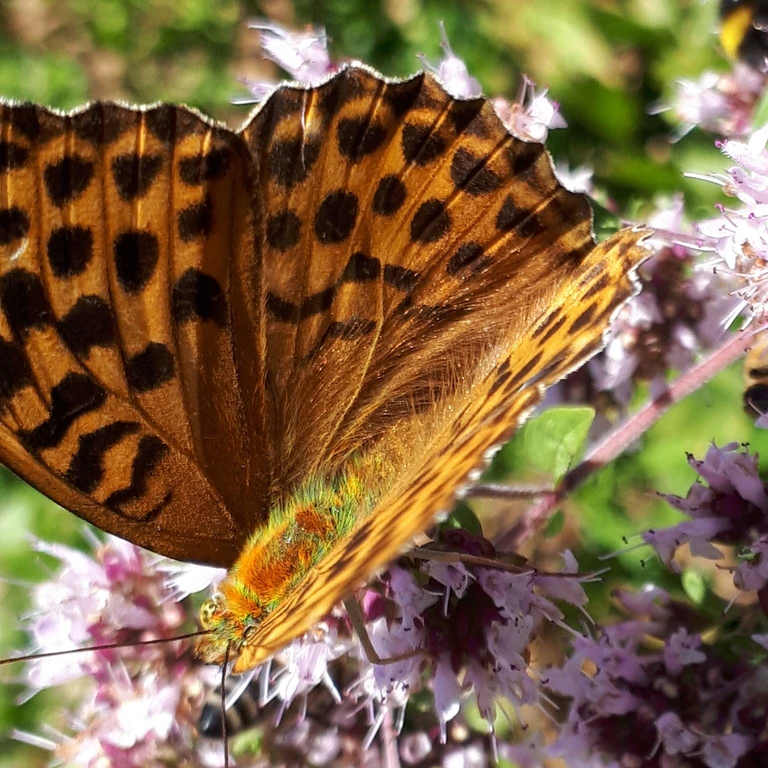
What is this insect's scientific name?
Argynnis paphia
